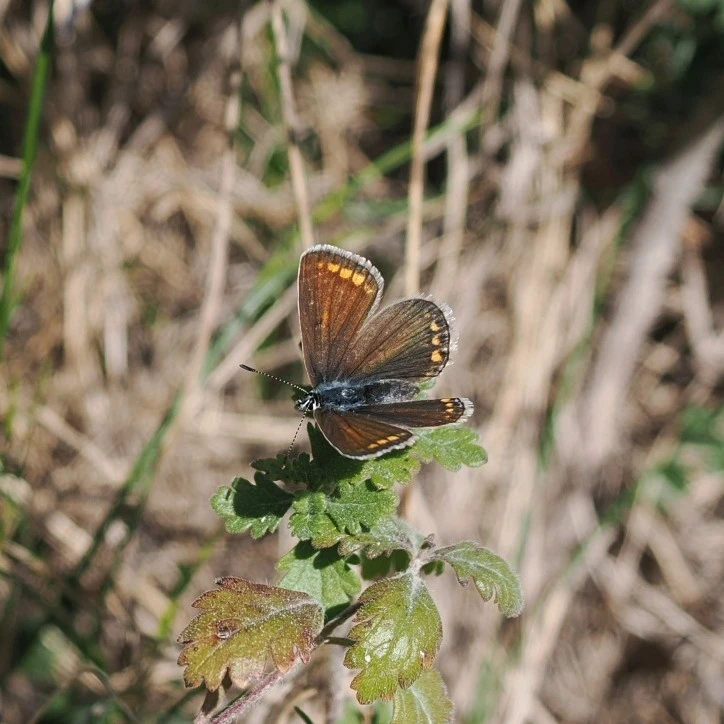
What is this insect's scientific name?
Polyommatus icarus
